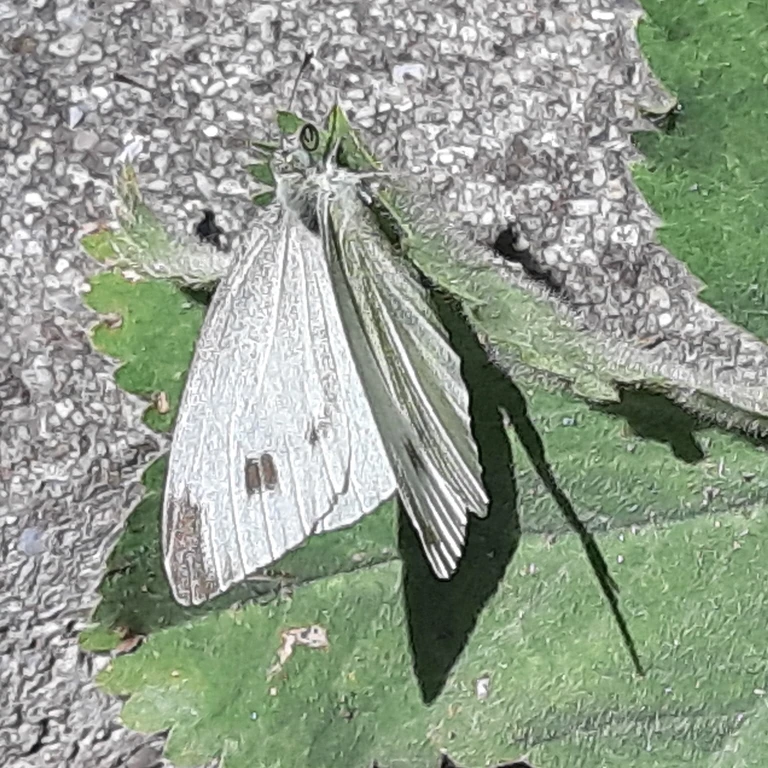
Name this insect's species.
Pieris rapae
